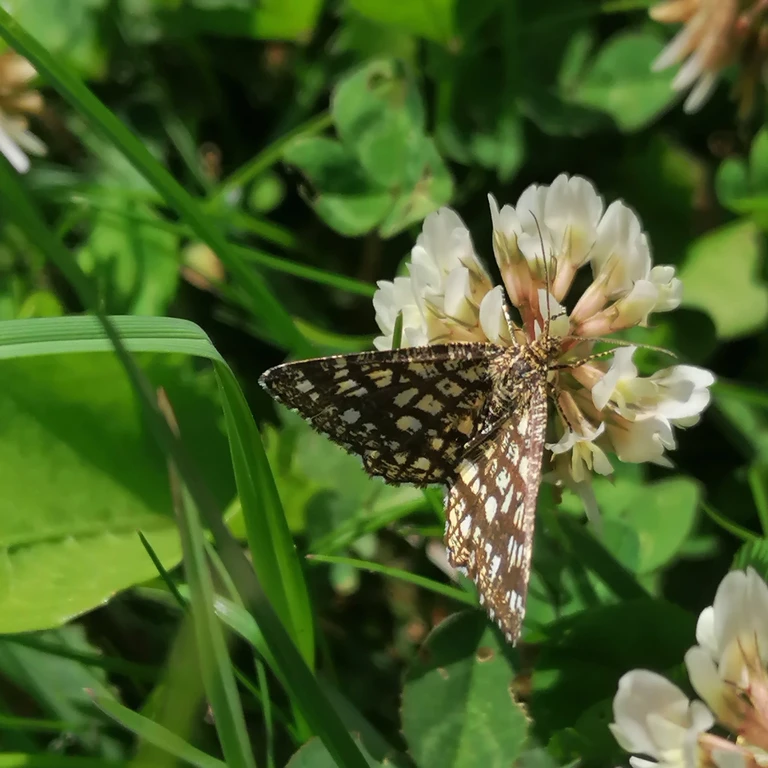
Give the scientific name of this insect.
Chiasmia clathrata
